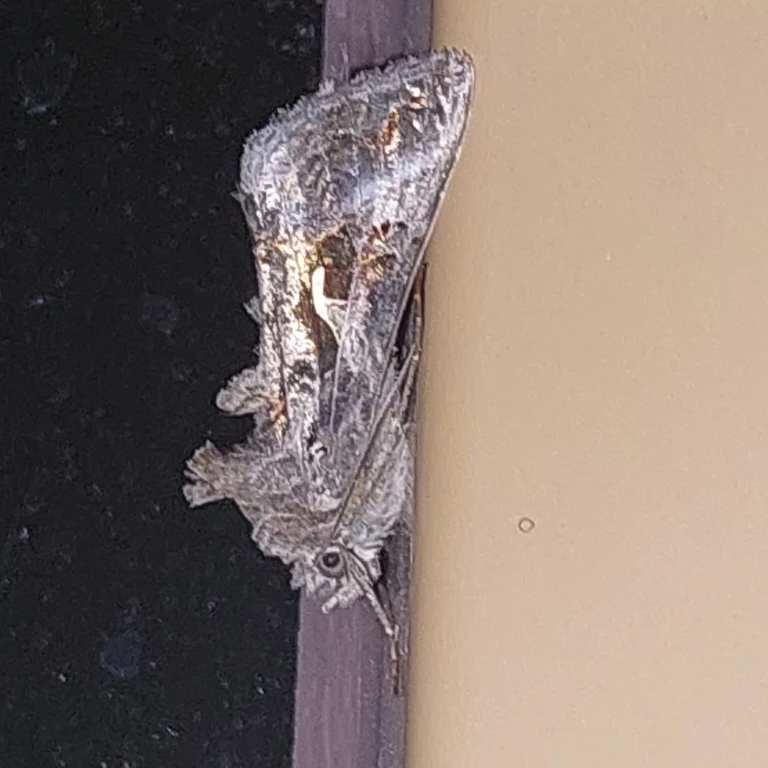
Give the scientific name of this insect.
Autographa gamma
